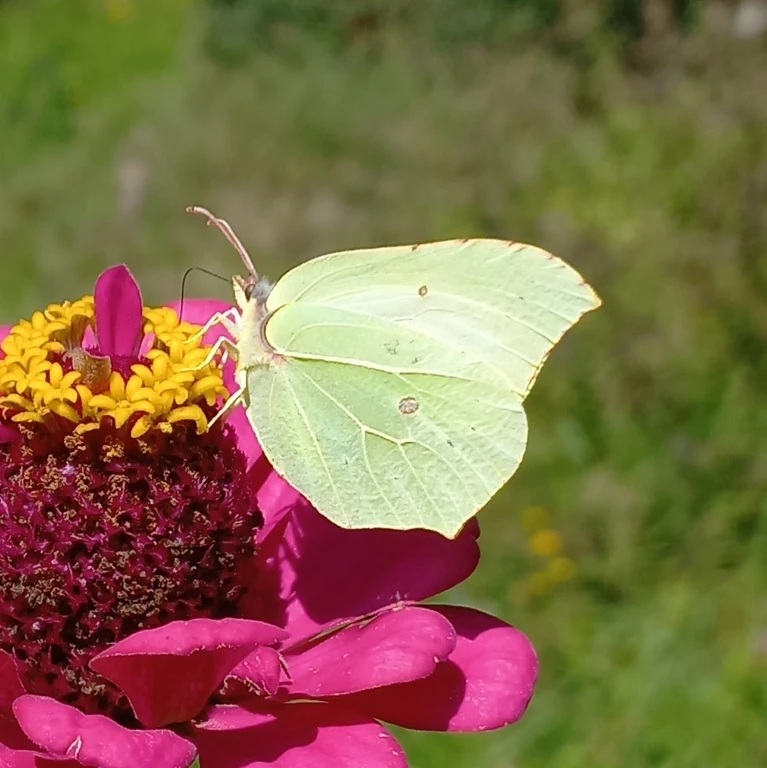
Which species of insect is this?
Gonepteryx rhamni
